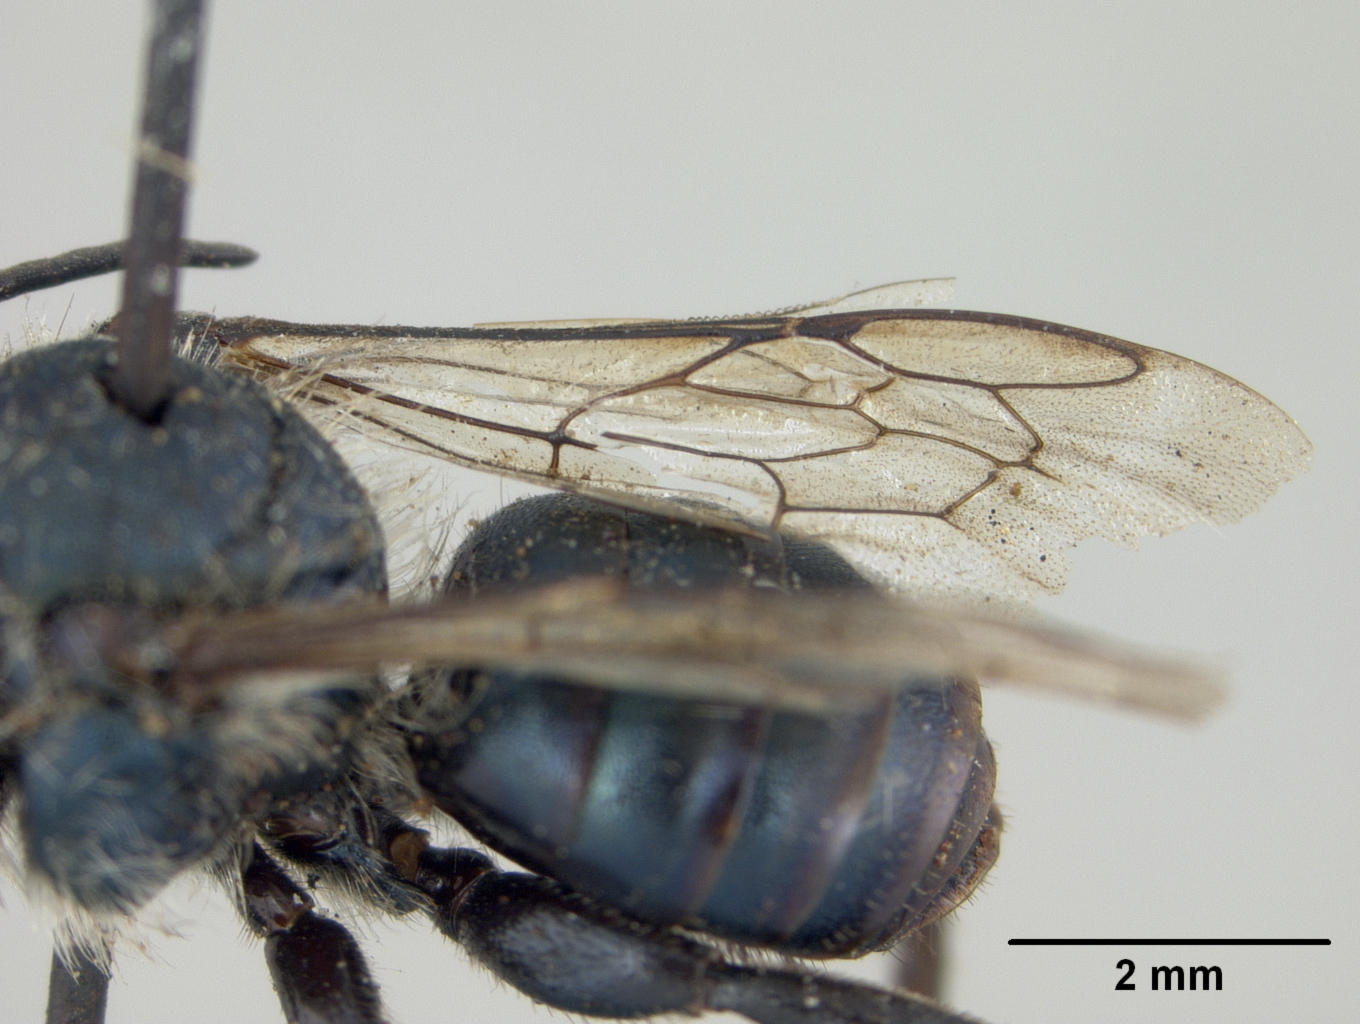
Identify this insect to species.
Osmia bridwelli
